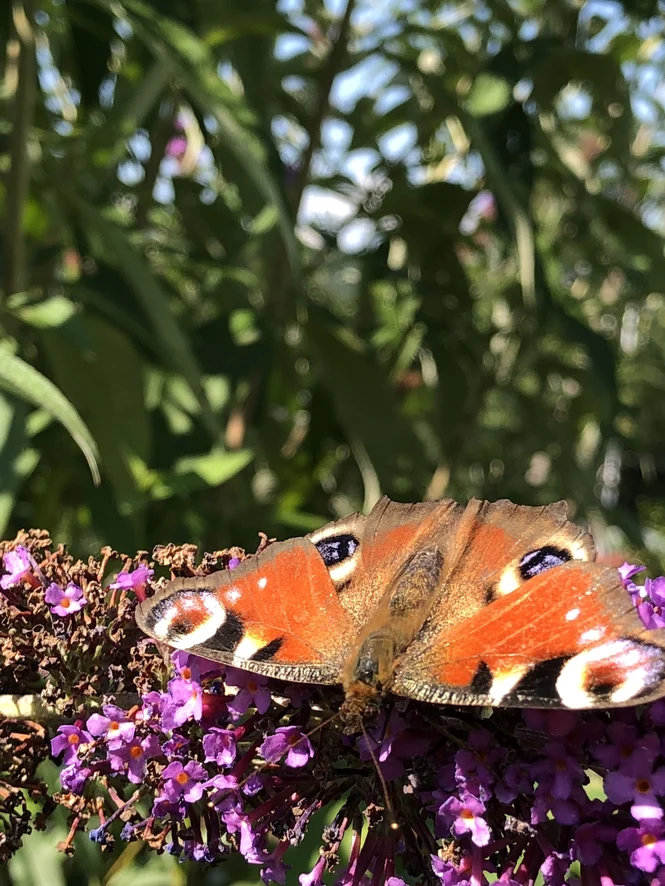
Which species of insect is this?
Aglais io
